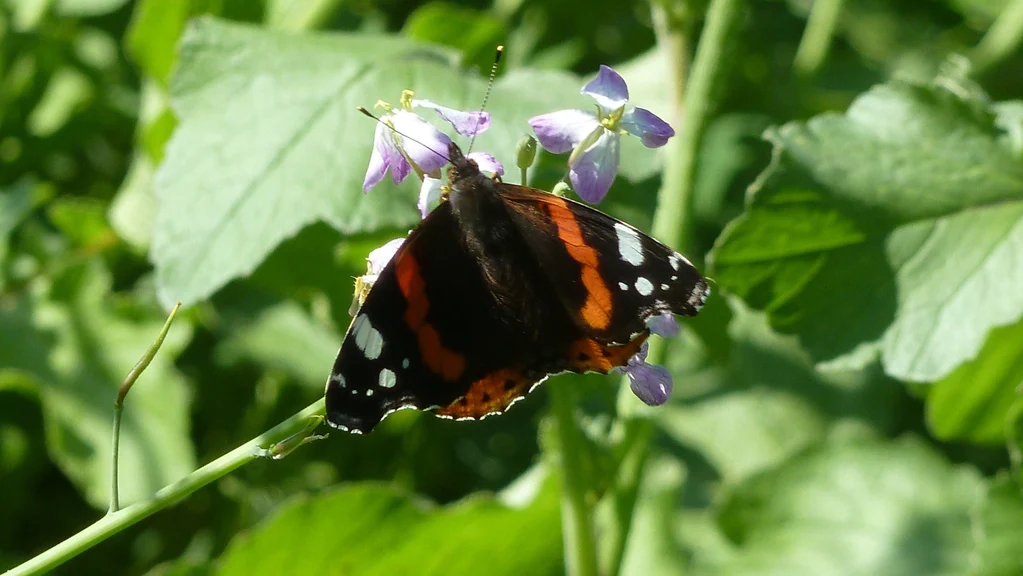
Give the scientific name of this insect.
Vanessa atalanta
